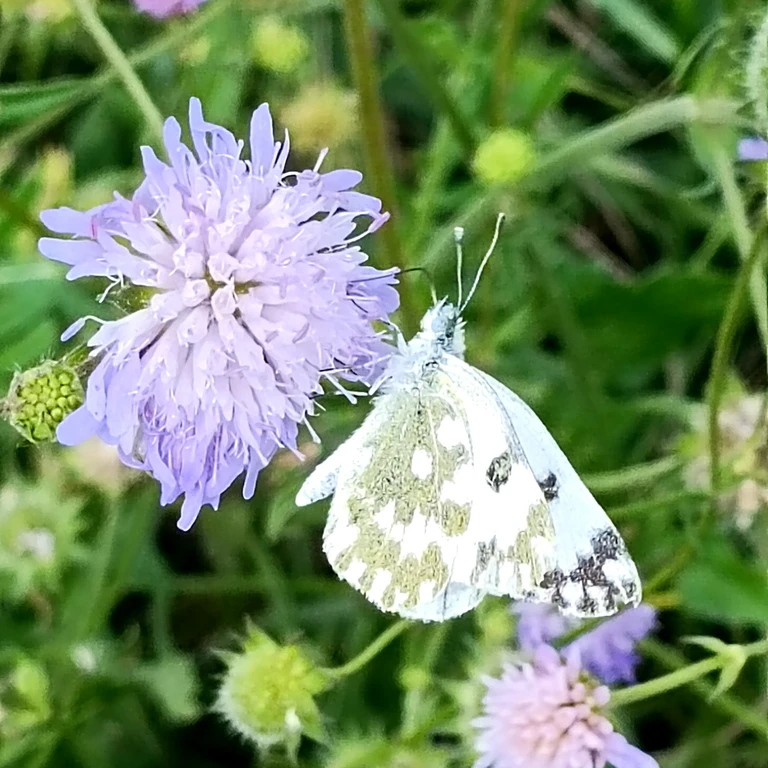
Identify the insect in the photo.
Pontia edusa
